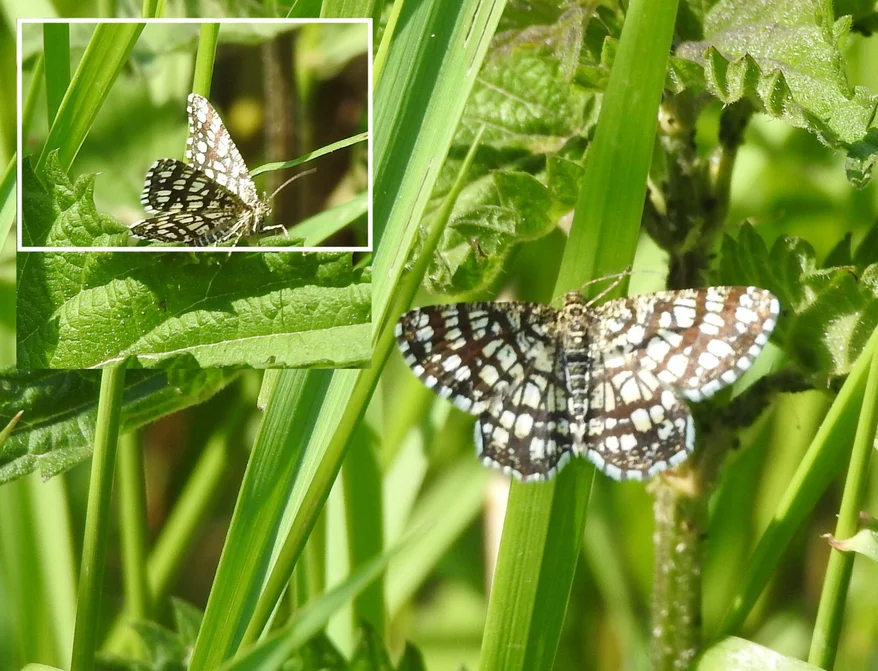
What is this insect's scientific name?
Chiasmia clathrata
